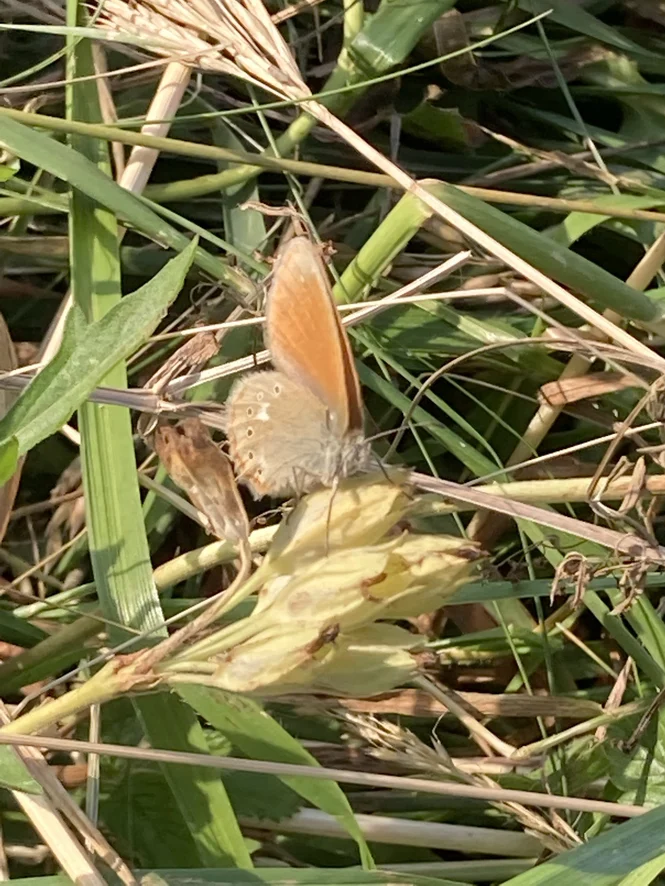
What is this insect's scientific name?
Coenonympha glycerion (also Coenonympha iphis)
